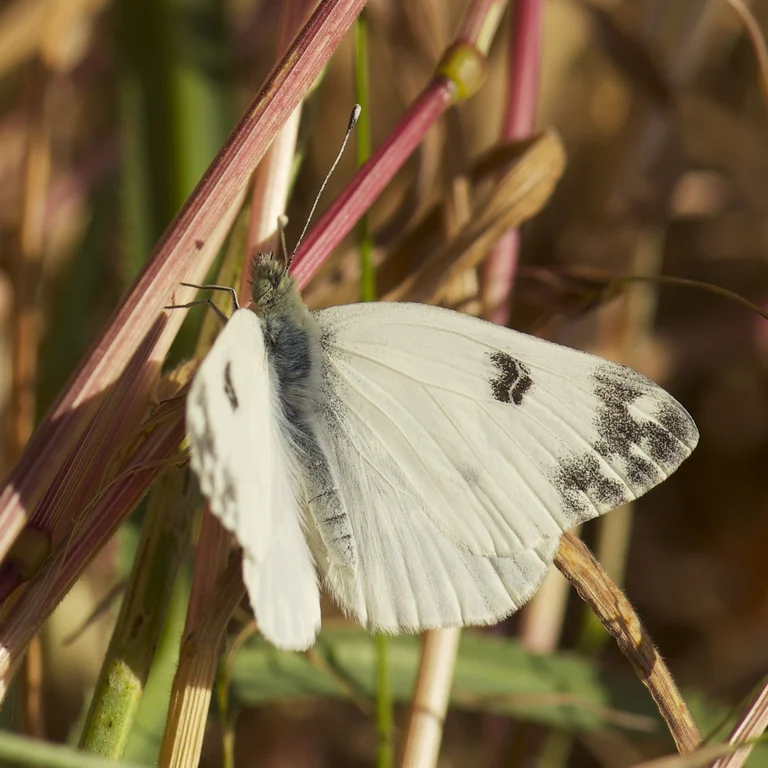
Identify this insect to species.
Pontia edusa
